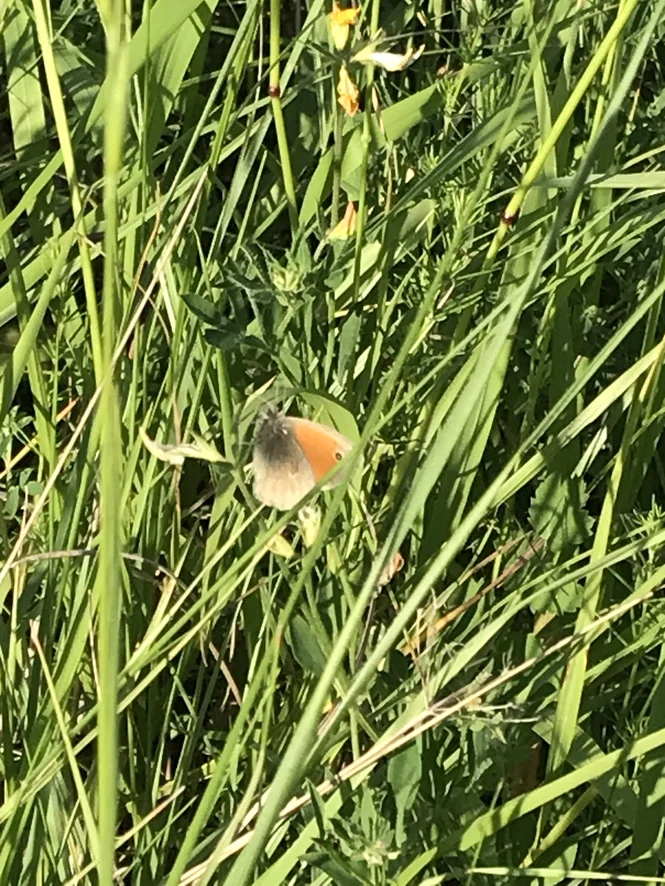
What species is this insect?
Coenonympha pamphilus
